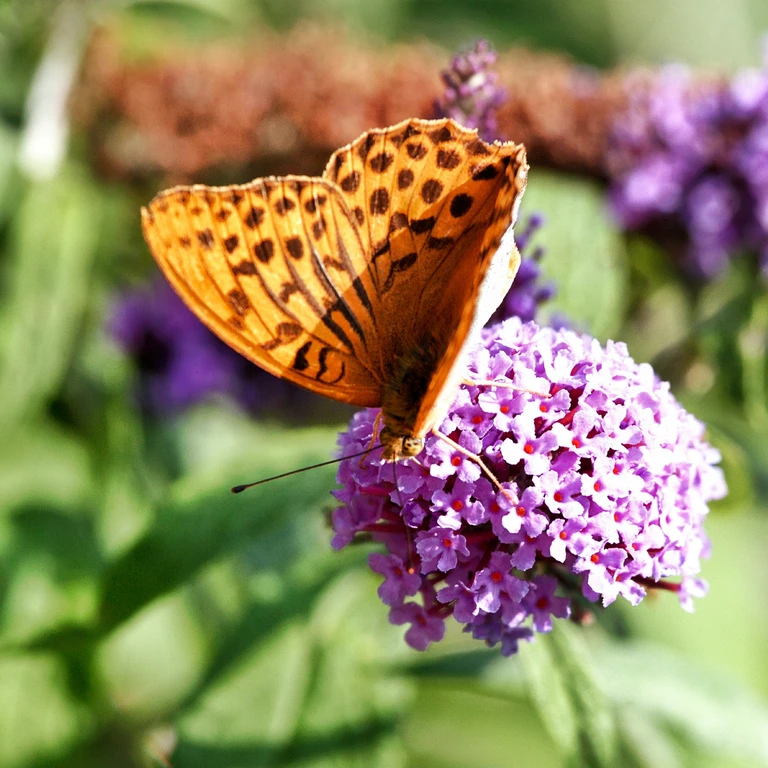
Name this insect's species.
Argynnis paphia
